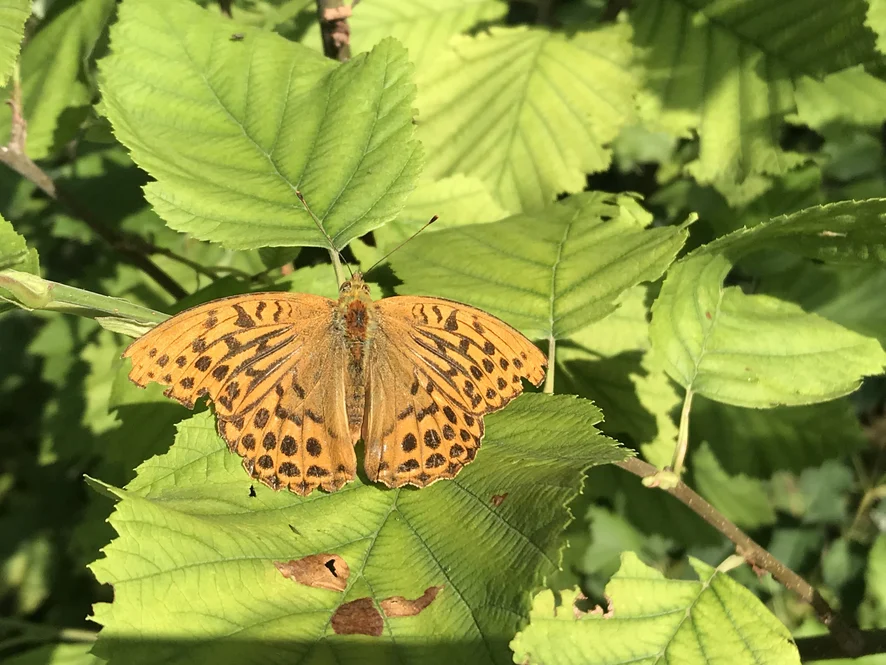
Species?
Argynnis paphia
